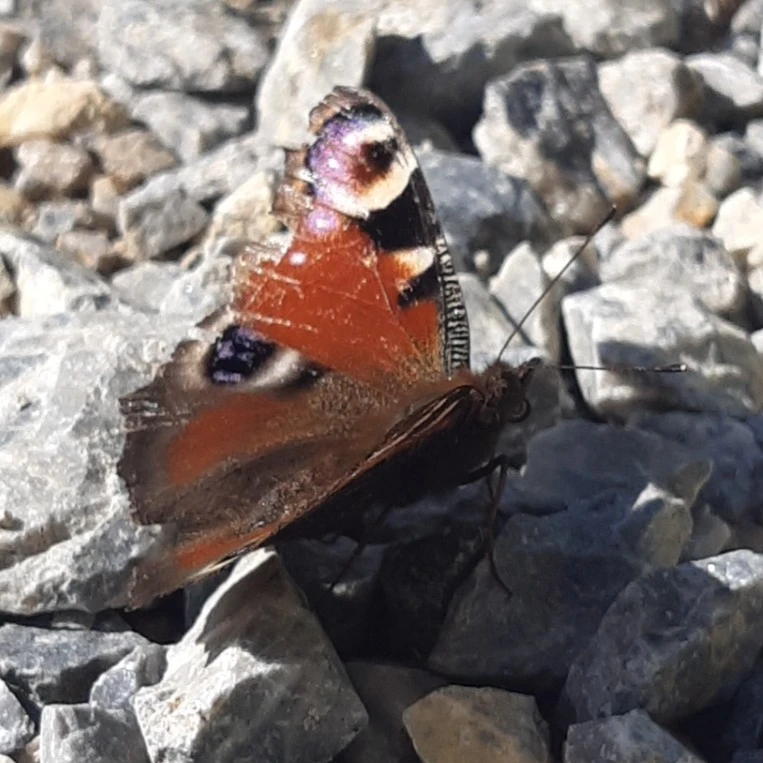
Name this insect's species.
Aglais io
